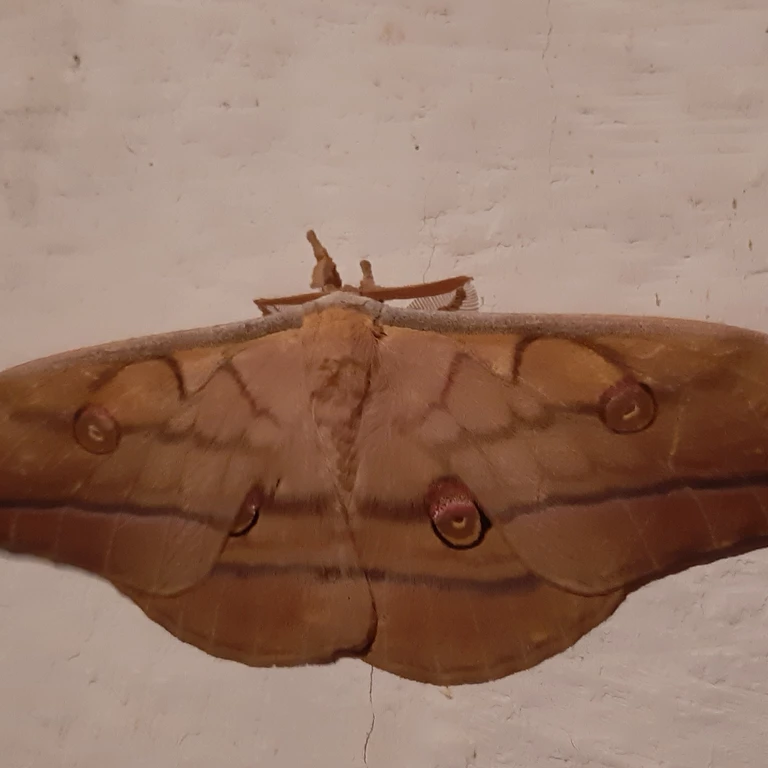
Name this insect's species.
Antheraea yamamai
